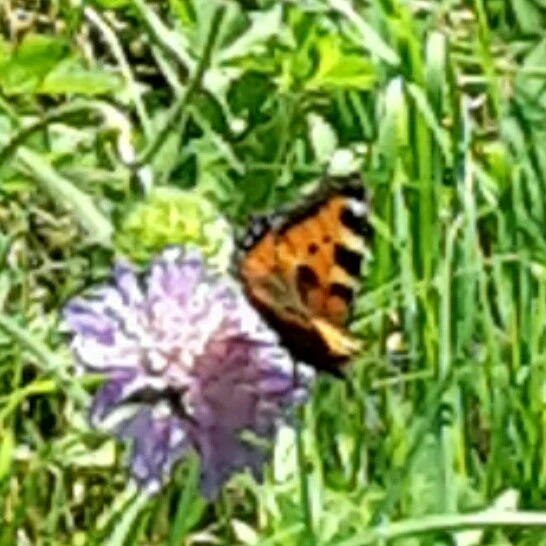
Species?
Aglais urticae
